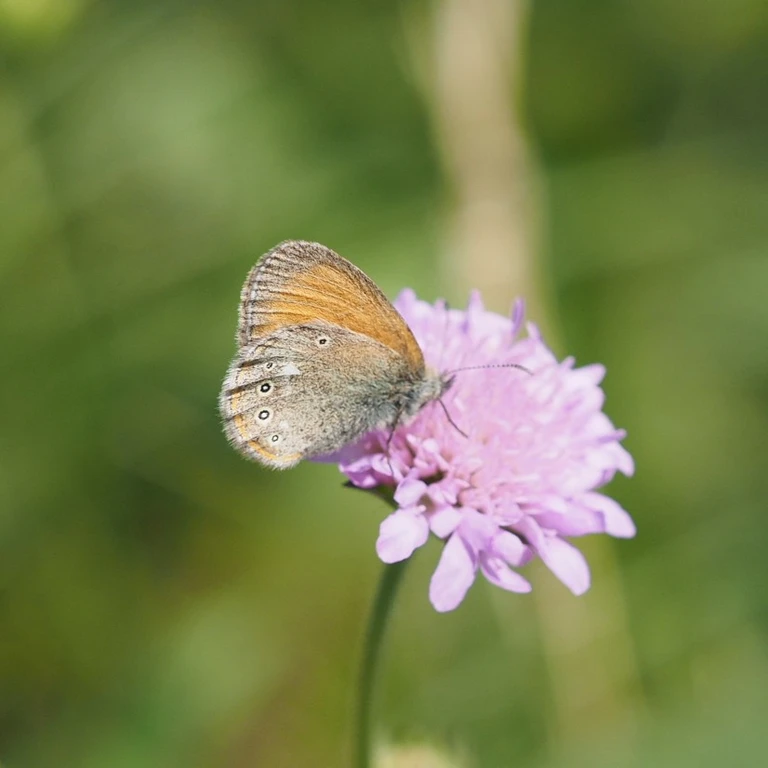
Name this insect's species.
Coenonympha glycerion (also Coenonympha iphis)
